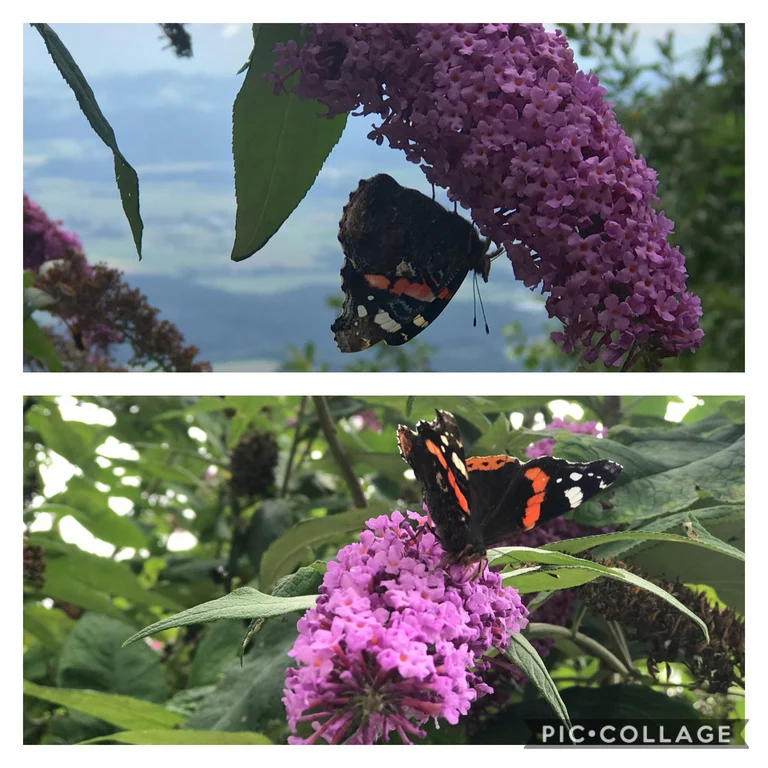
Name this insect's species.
Vanessa atalanta
